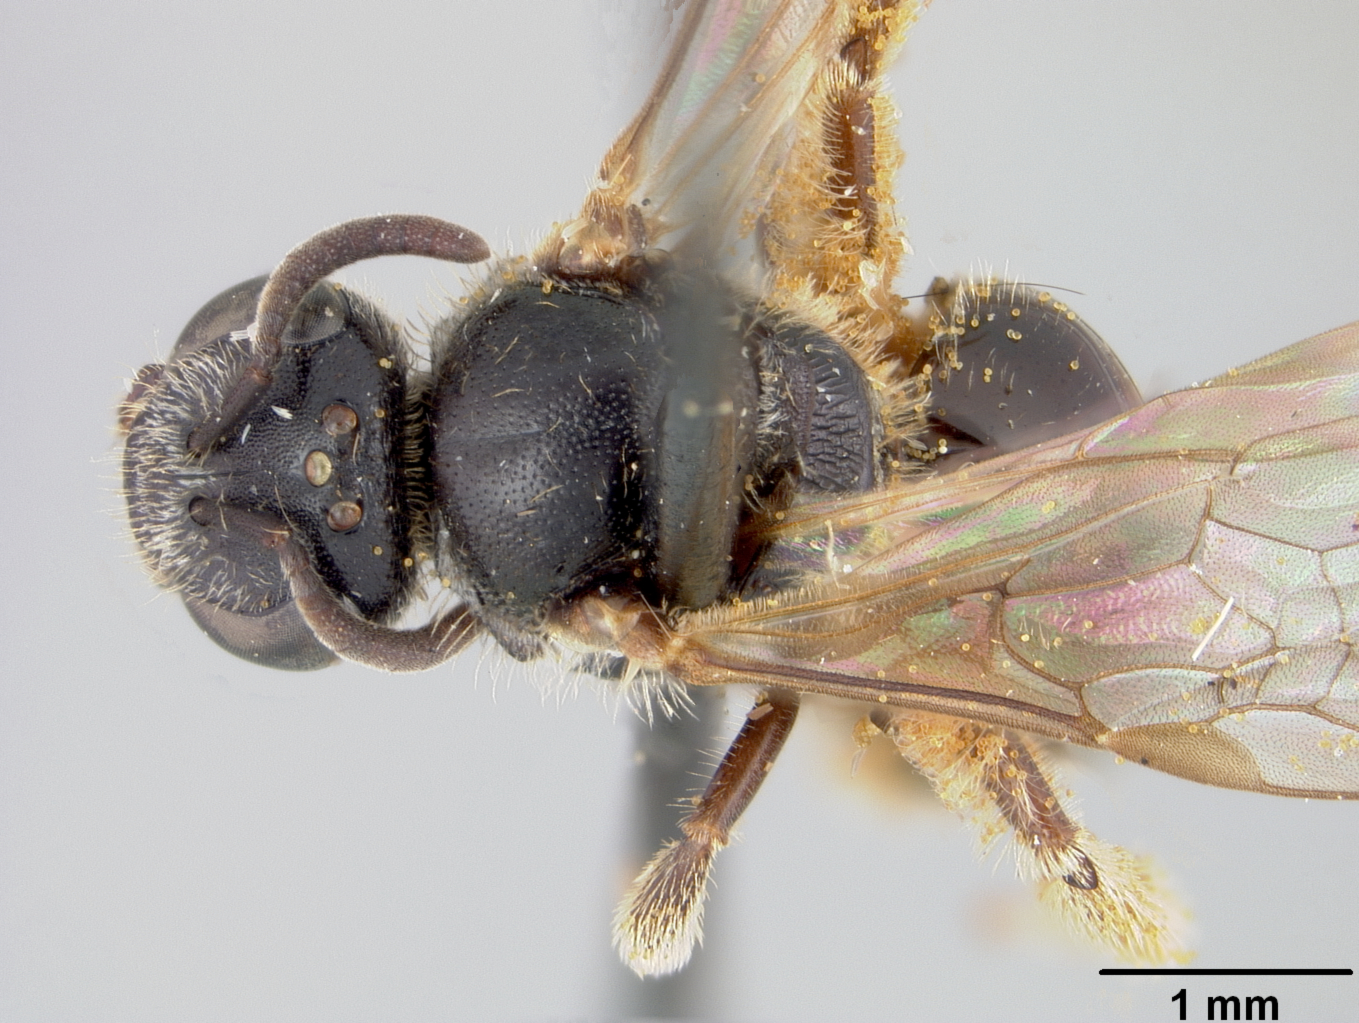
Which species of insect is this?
Halictus tutihensis
